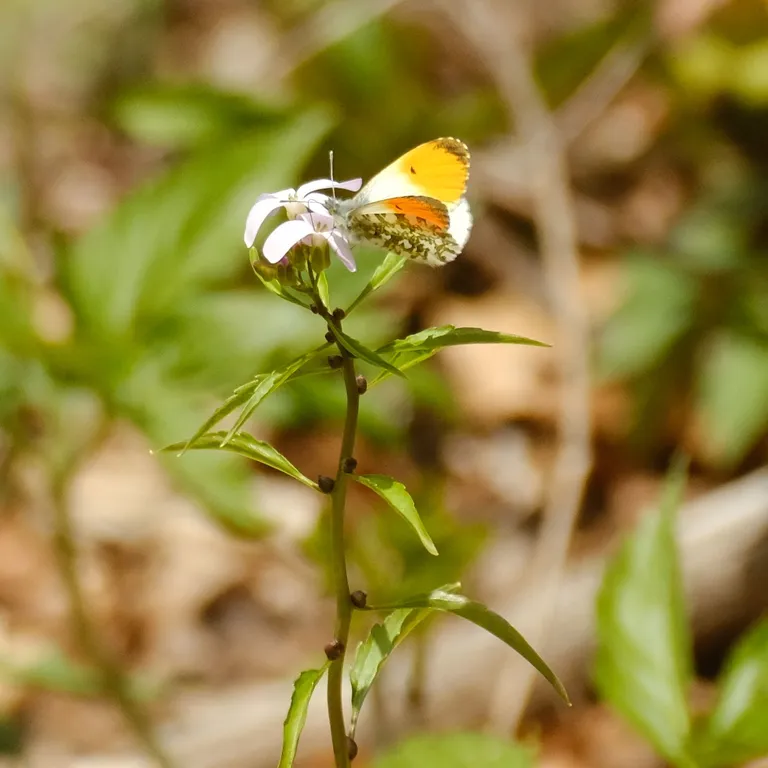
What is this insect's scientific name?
Anthocharis cardamines
